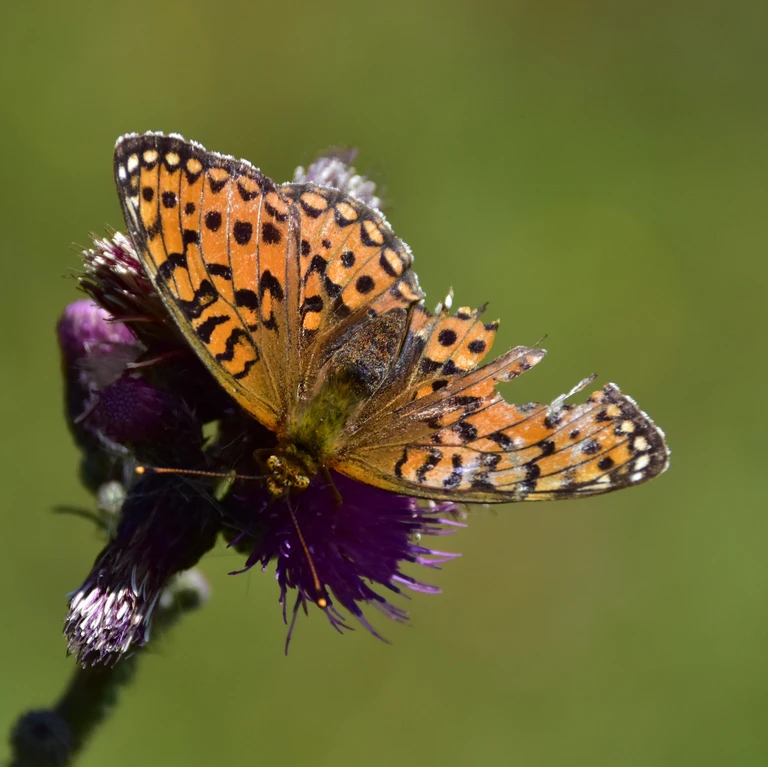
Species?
Speyeria aglaja
